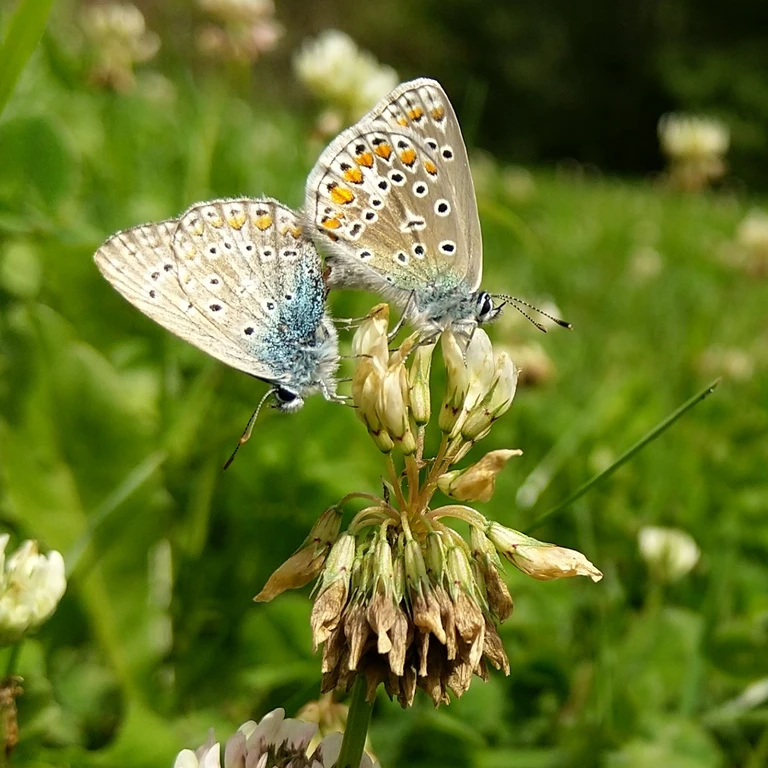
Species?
Polyommatus icarus
